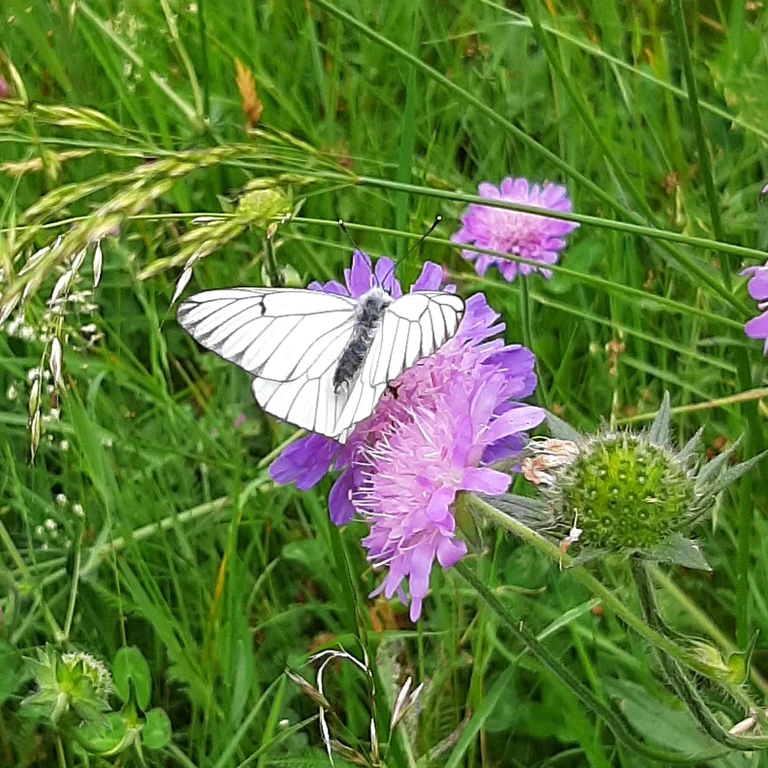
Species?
Aporia crataegi
